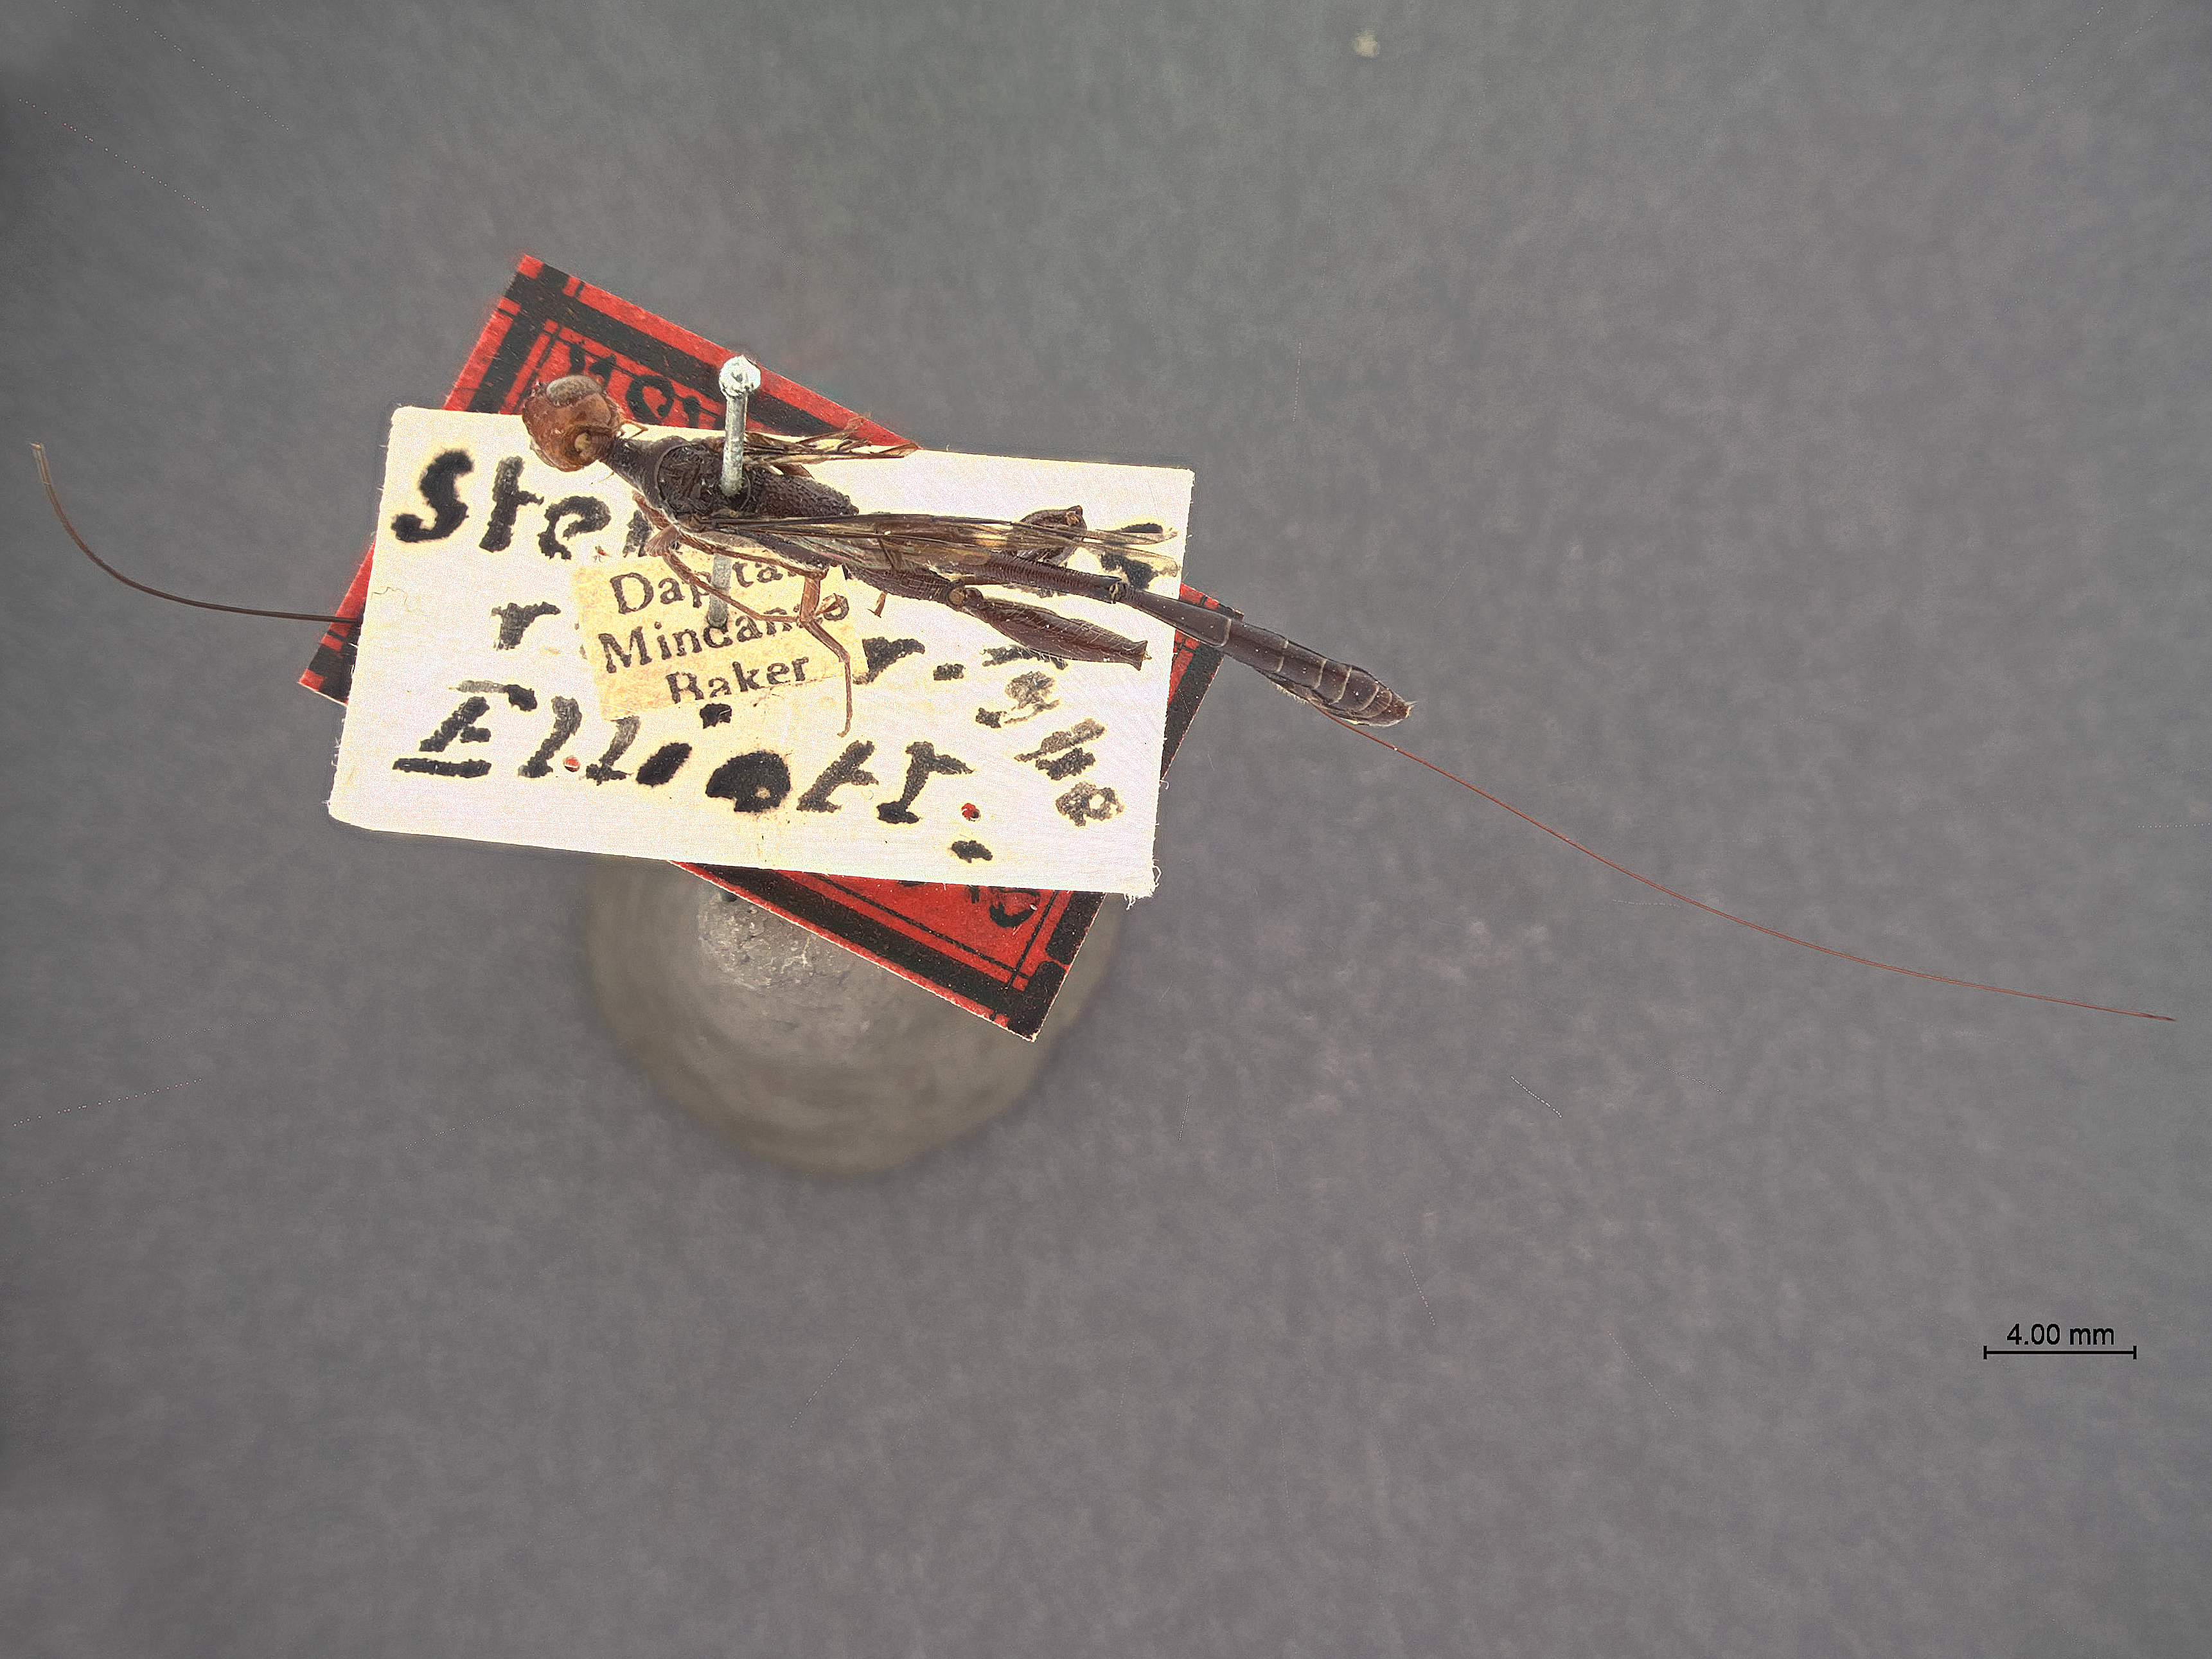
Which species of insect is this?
Stephanus ruber
